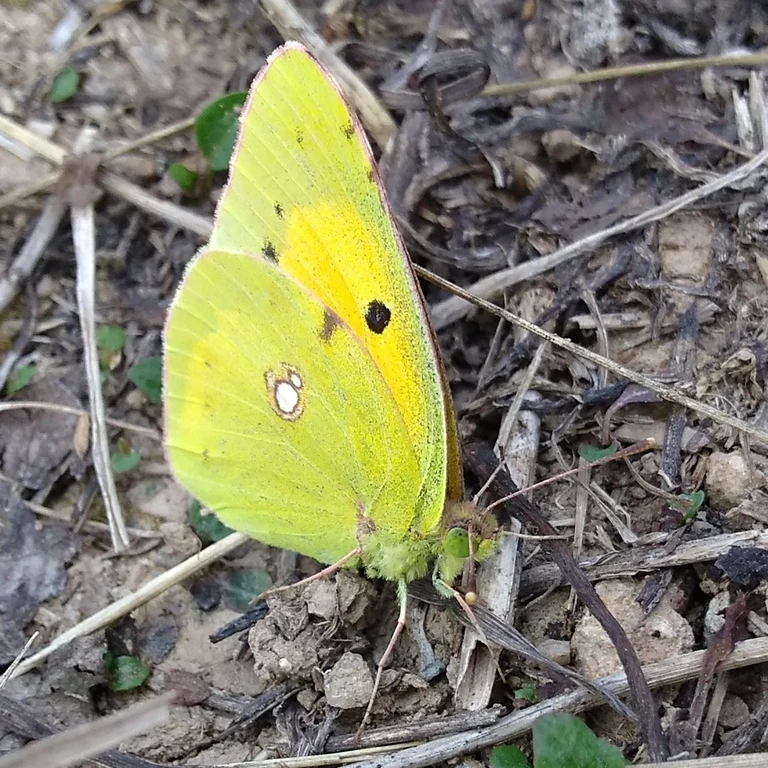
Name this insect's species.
Colias croceus
